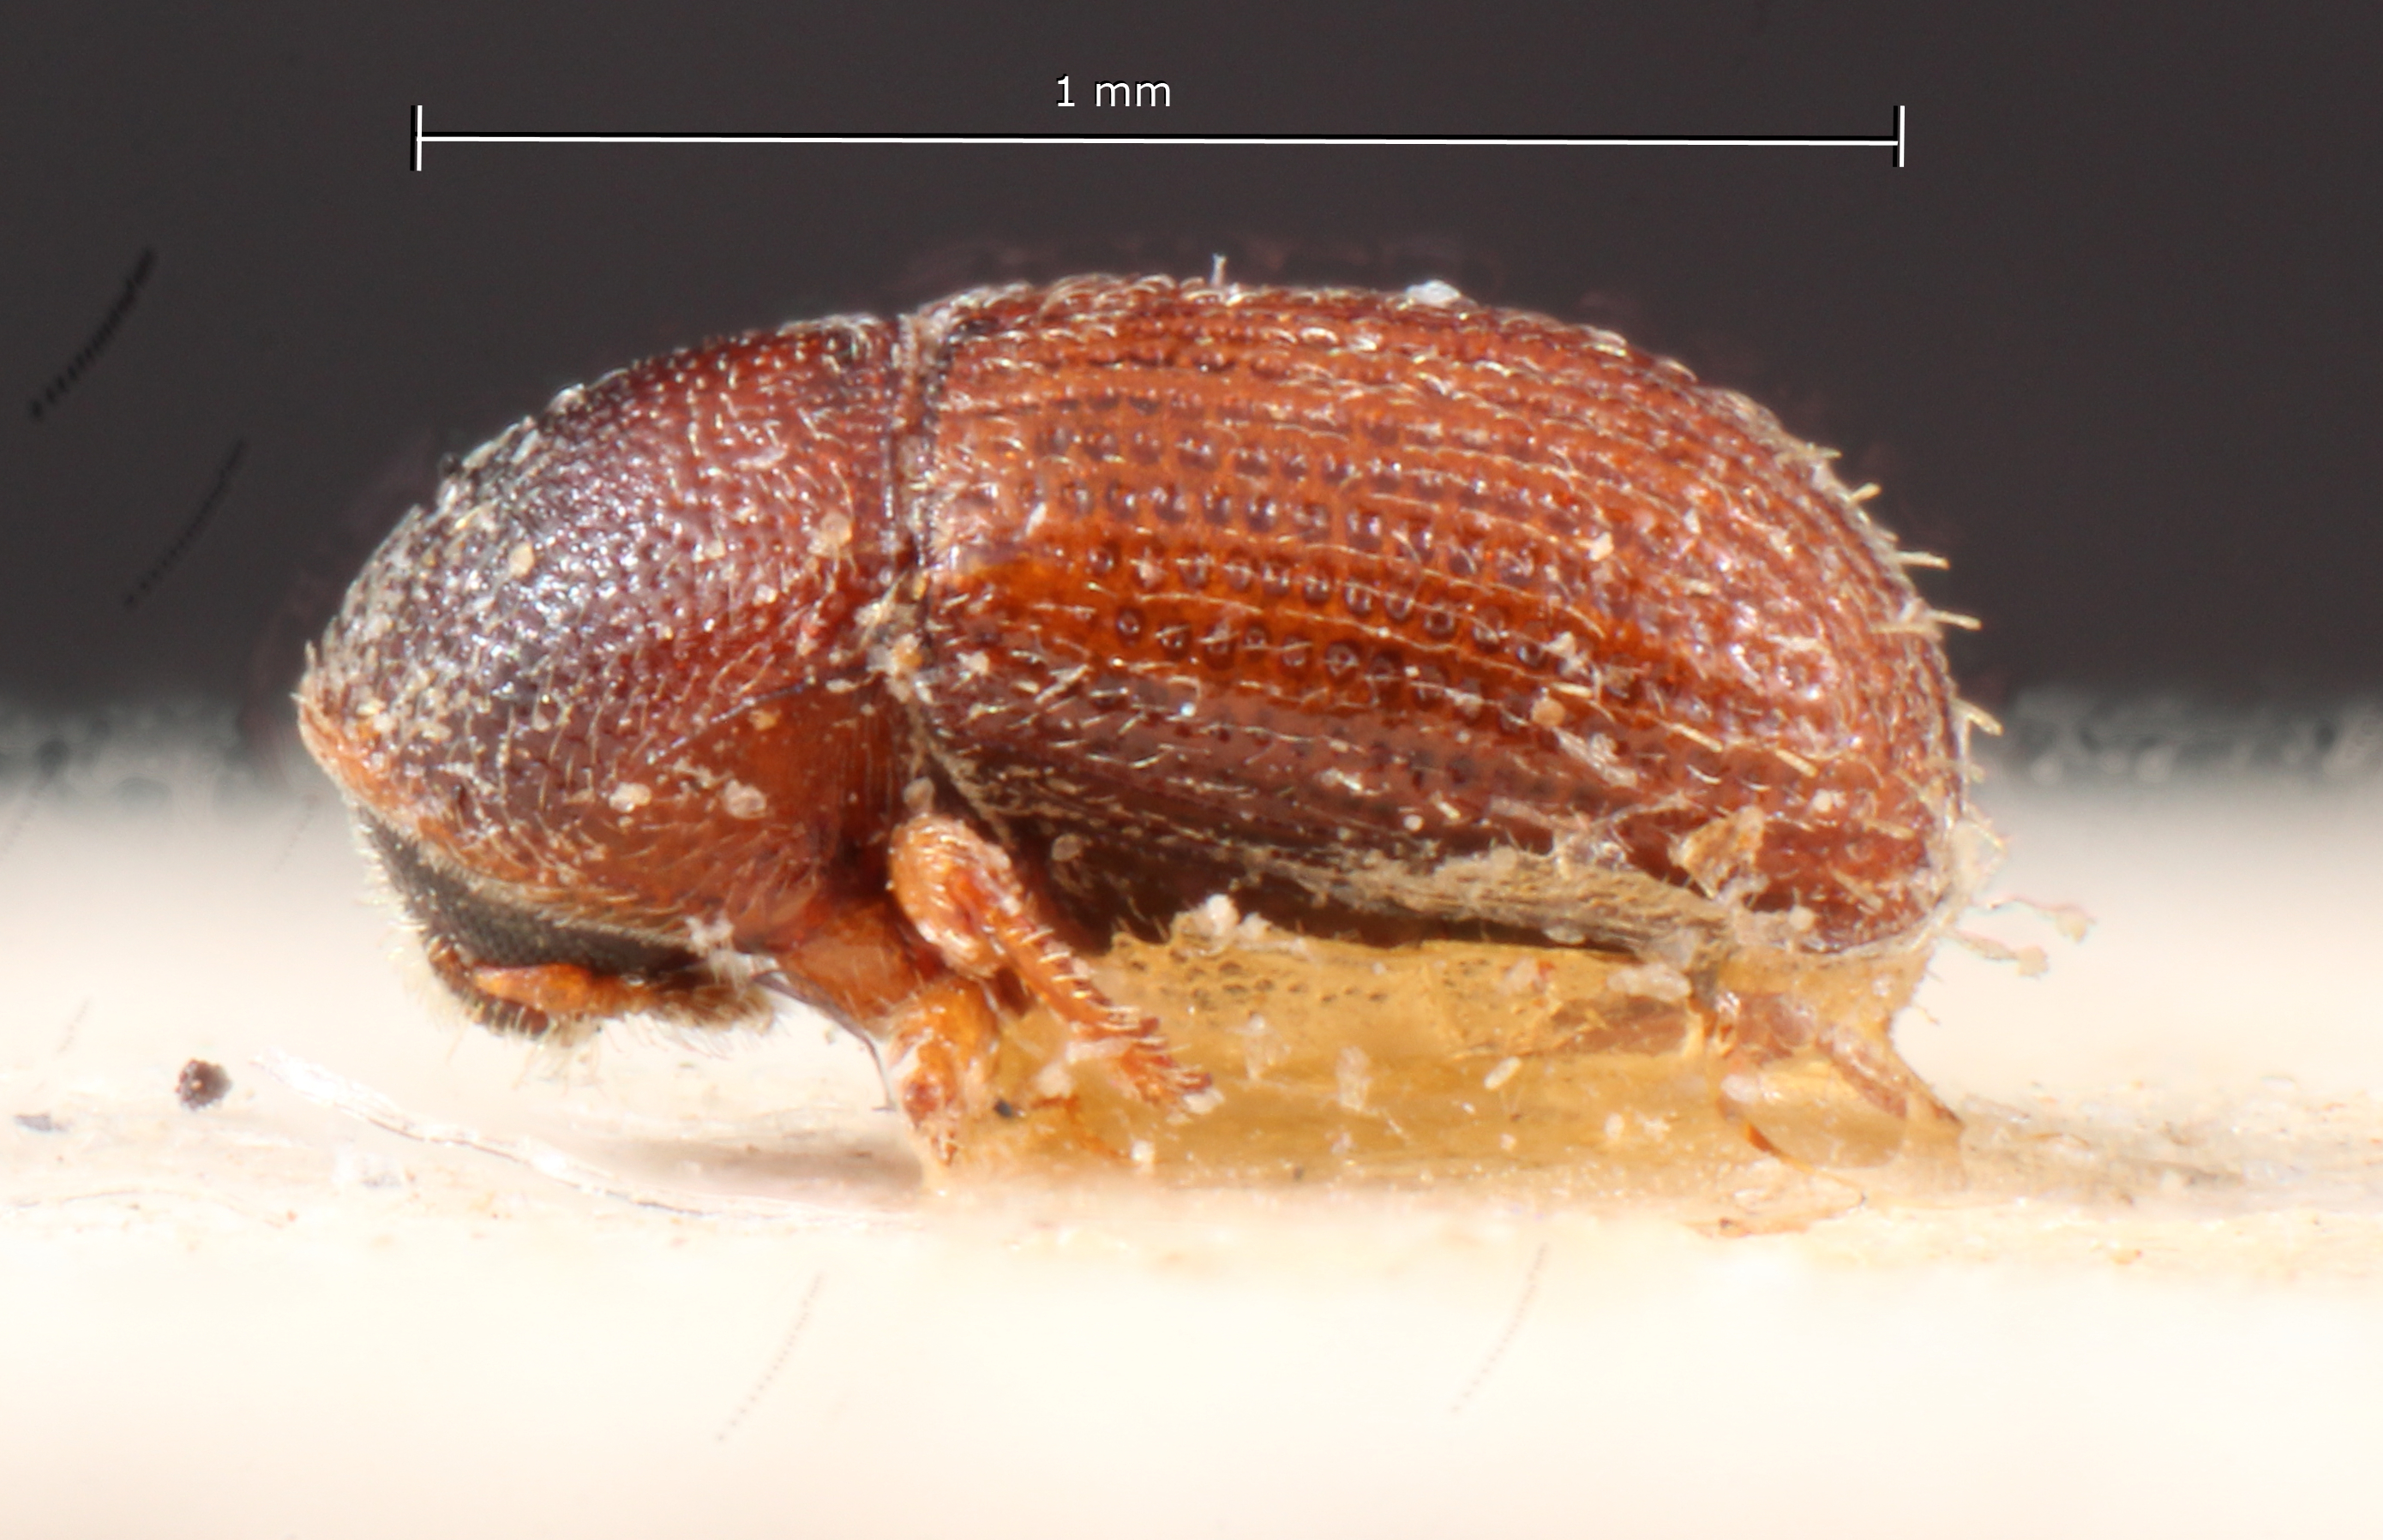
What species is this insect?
Hylocurosoma pusillum
